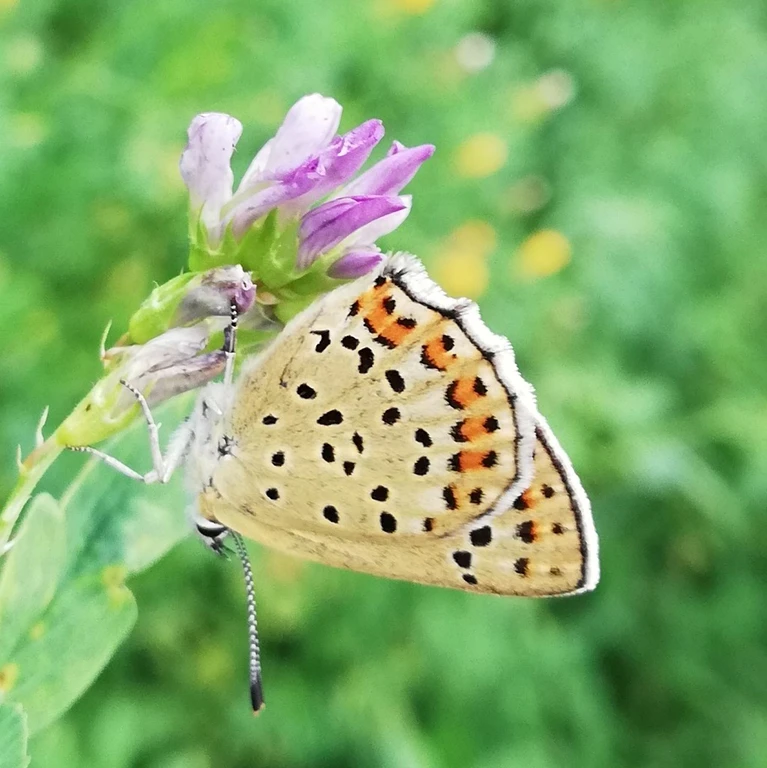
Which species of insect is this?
Lycaena tityrus (also Loweia tityrus)
